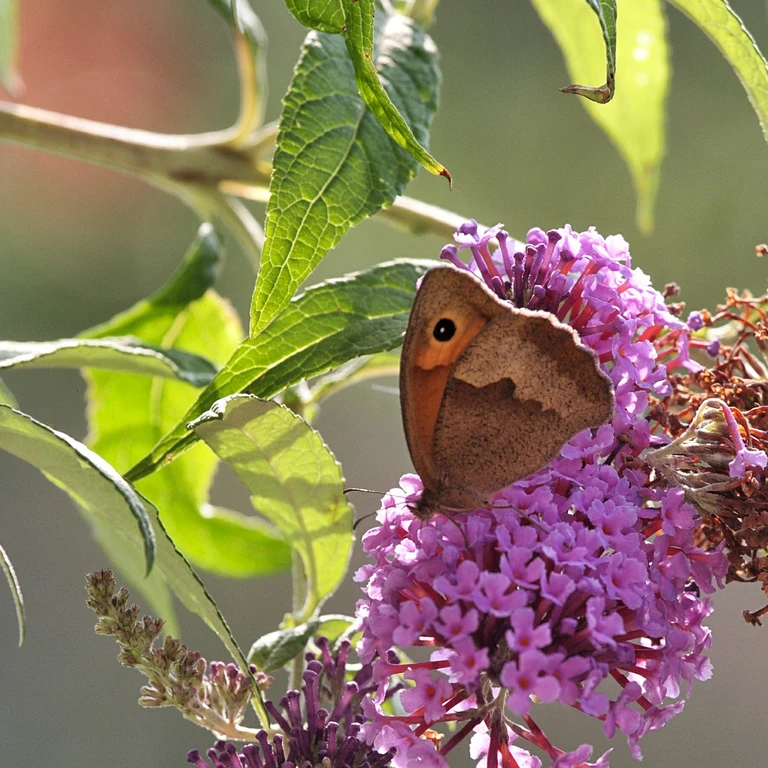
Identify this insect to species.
Maniola jurtina
